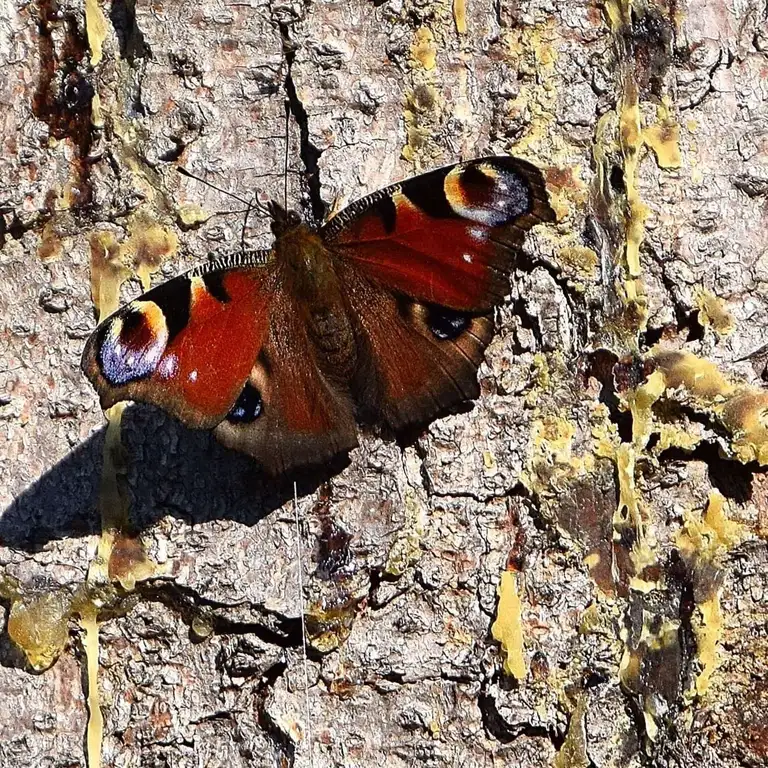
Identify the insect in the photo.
Aglais io
